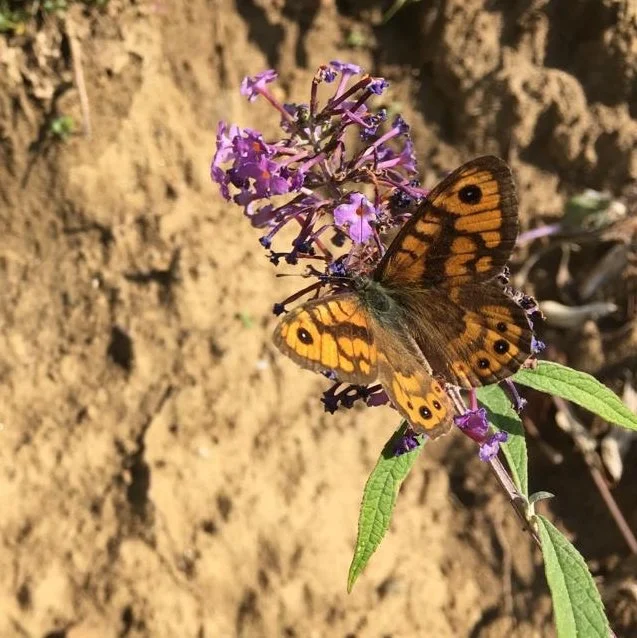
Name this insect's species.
Lasiommata megera (also Pararge megera)
